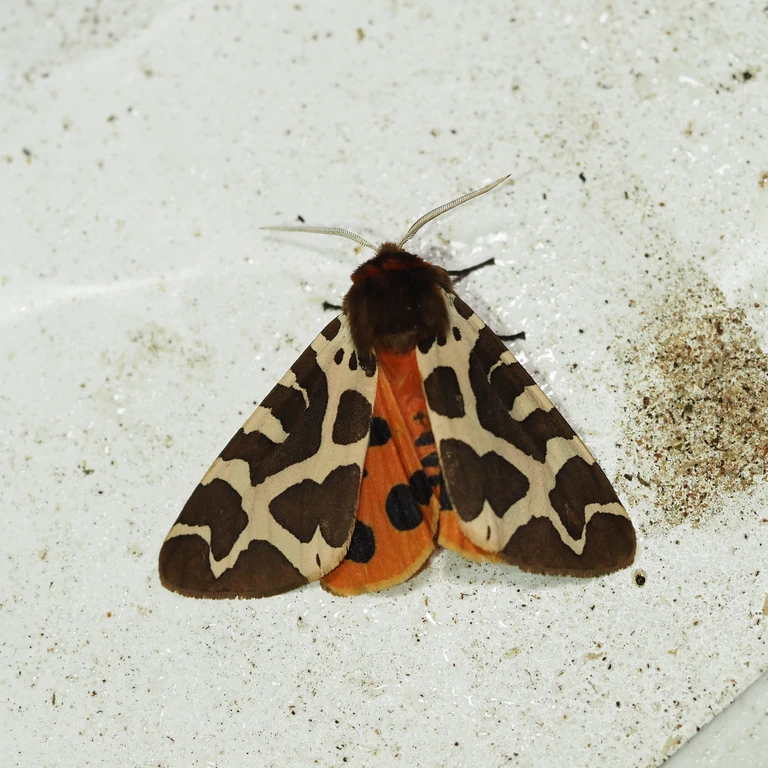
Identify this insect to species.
Arctia caja
